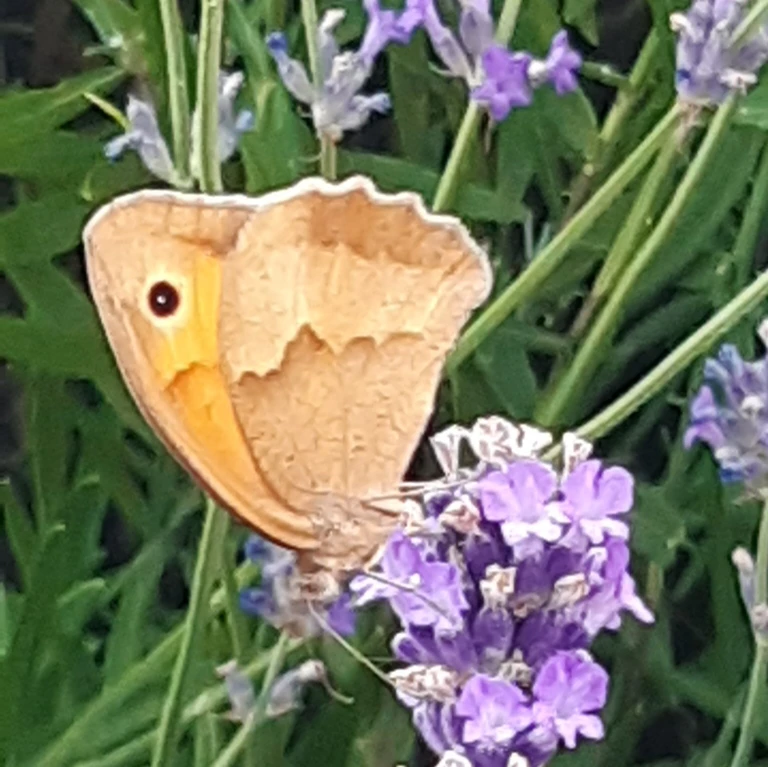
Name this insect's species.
Maniola jurtina
